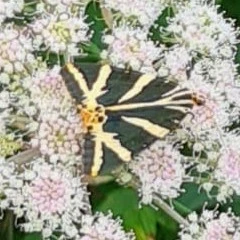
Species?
Euplagia quadripunctaria
